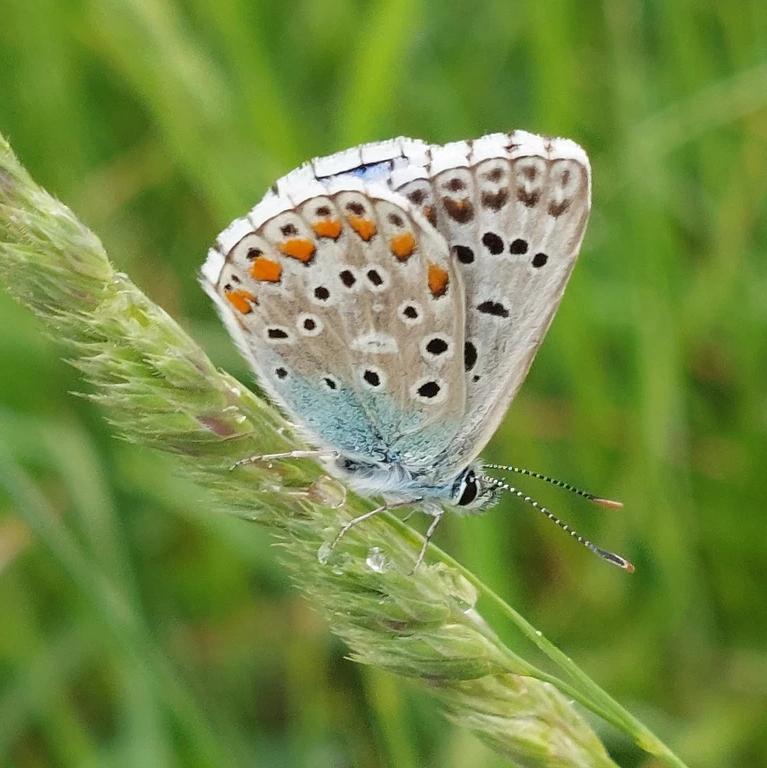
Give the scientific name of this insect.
Lysandra bellargus
